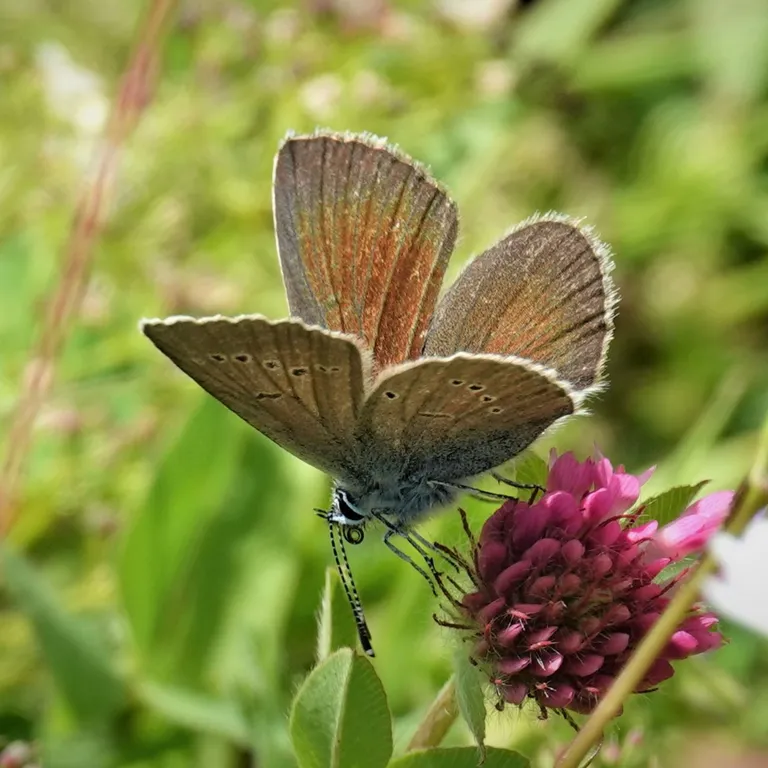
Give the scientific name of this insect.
Cyaniris semiargus
